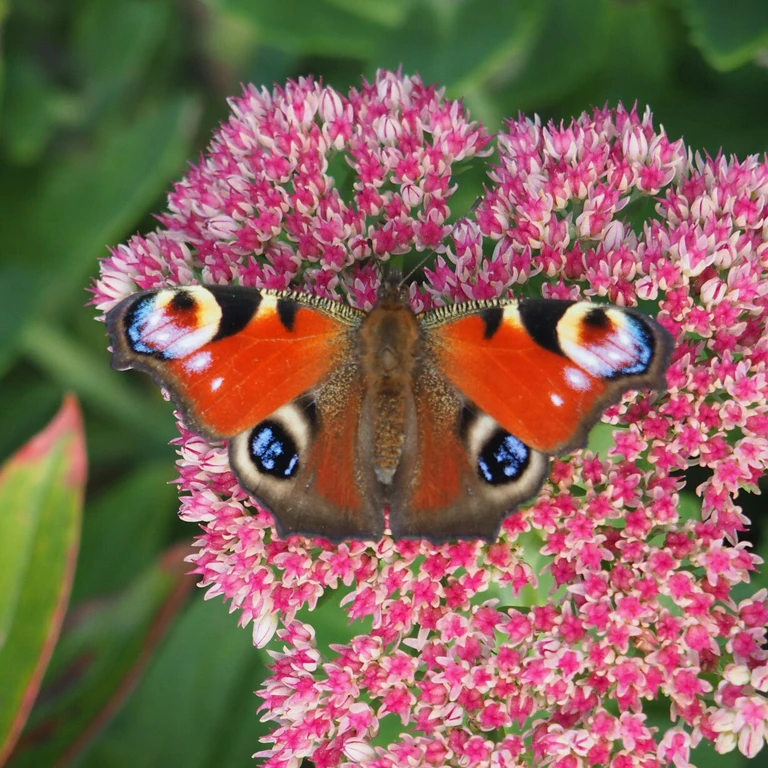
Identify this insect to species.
Aglais io
